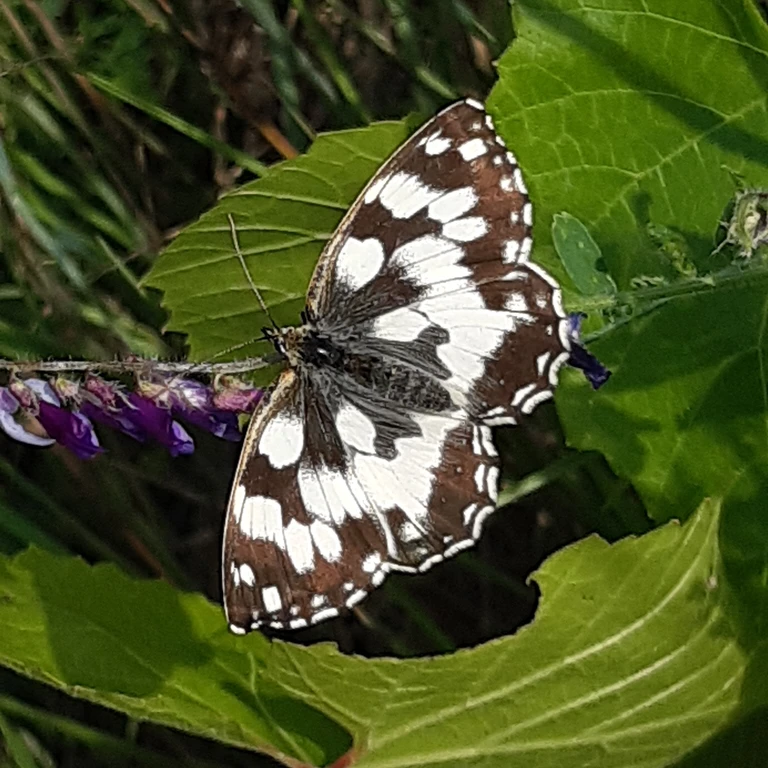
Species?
Melanargia galathea
